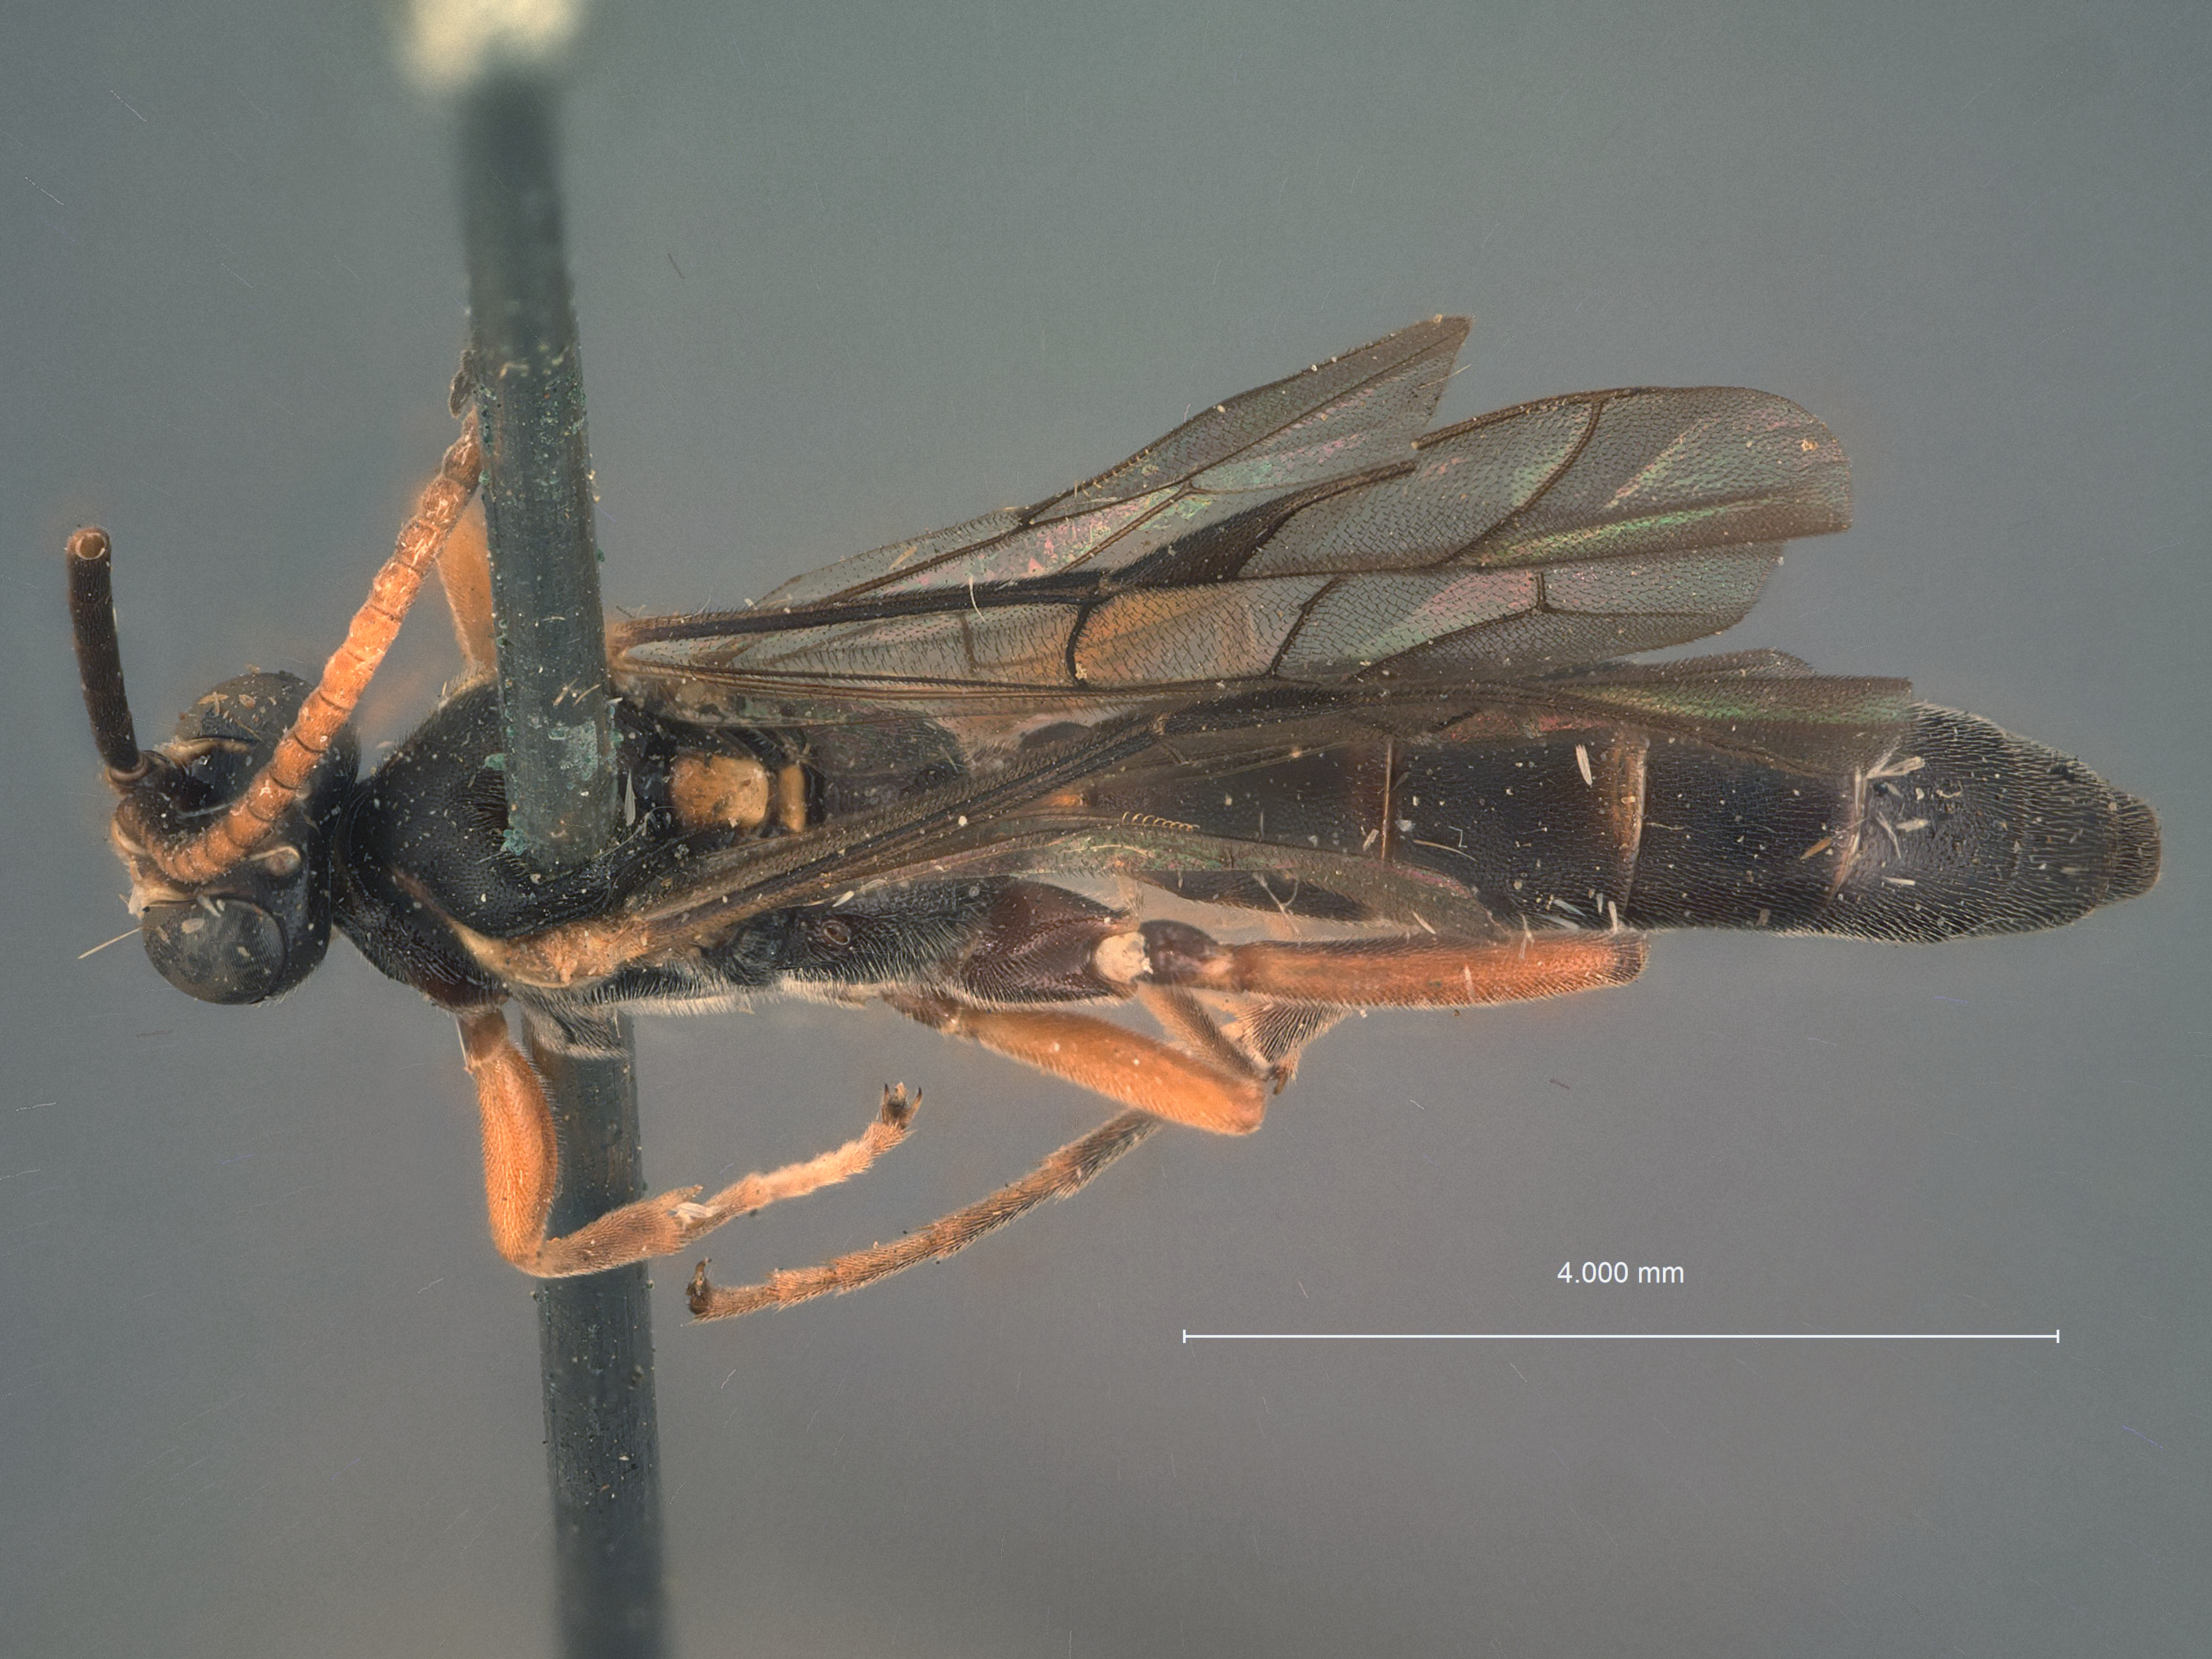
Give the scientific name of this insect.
Ichneumon simulator
